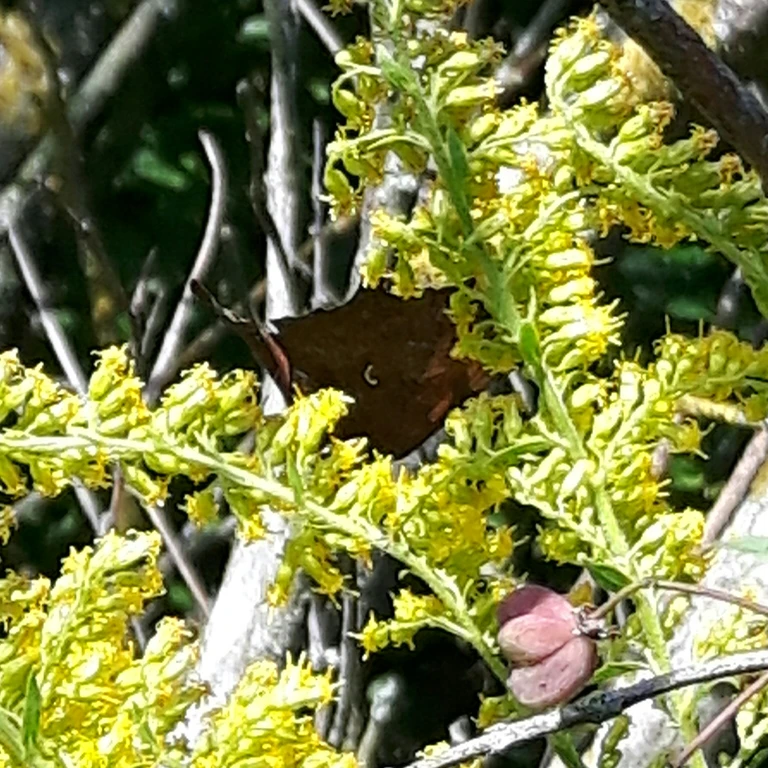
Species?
Polygonia c-album
